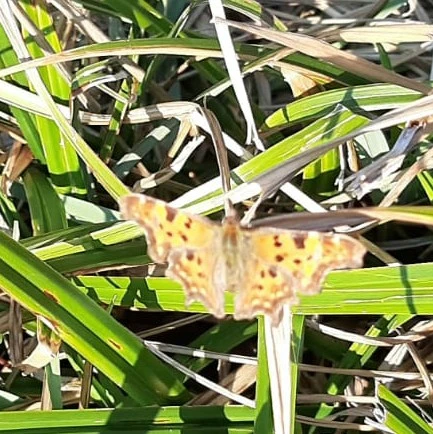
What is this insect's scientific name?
Polygonia c-album
